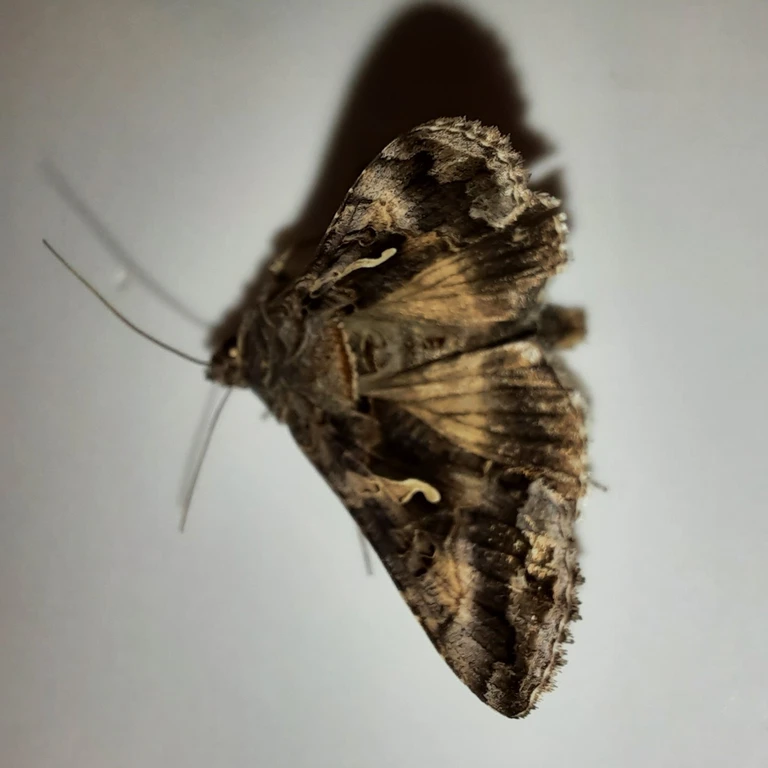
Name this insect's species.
Autographa gamma
